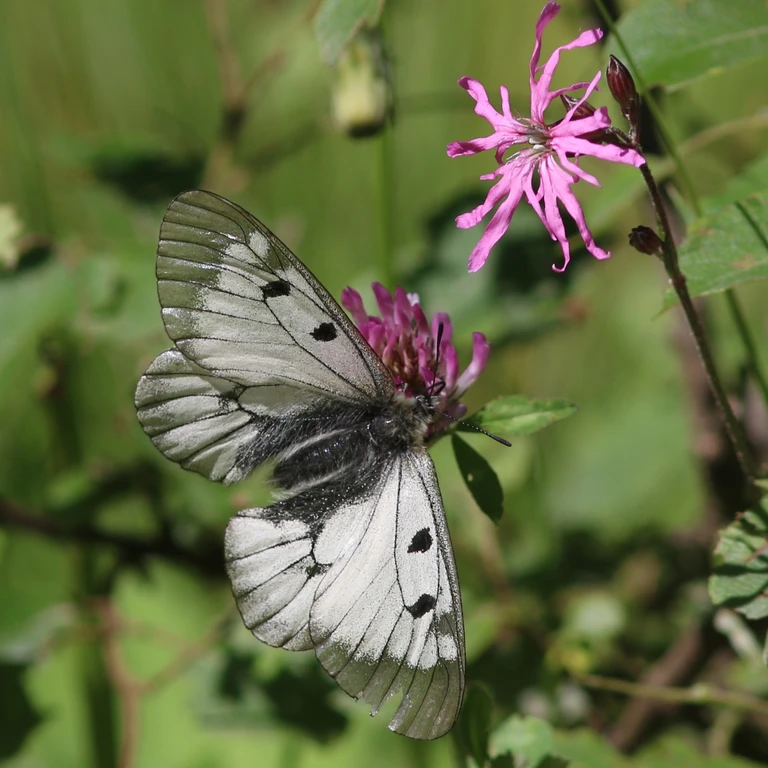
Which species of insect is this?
Parnassius mnemosyne
